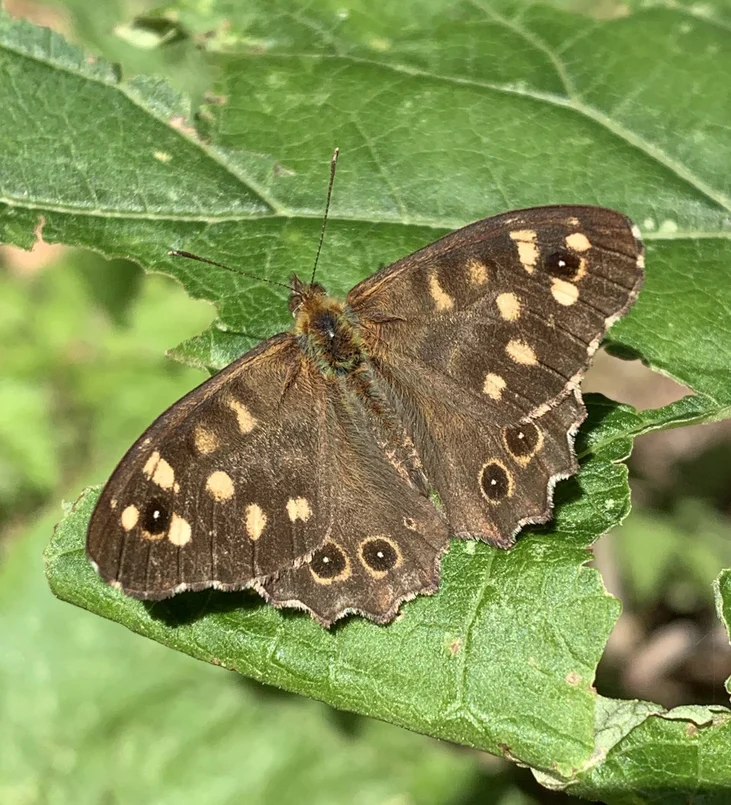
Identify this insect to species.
Pararge aegeria
